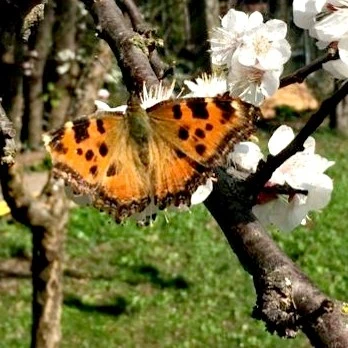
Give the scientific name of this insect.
Nymphalis polychloros
